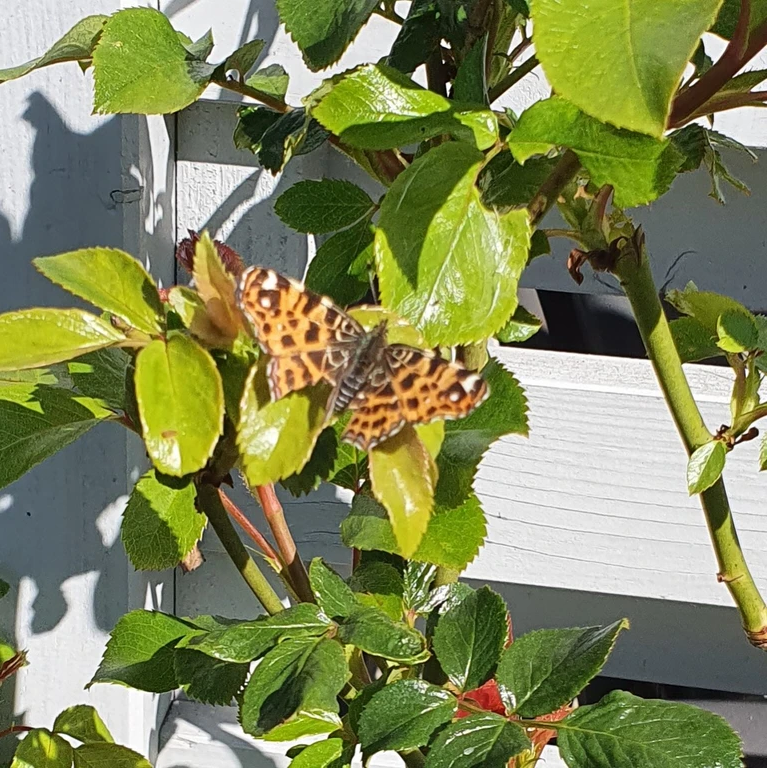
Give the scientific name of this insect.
Araschnia levana
